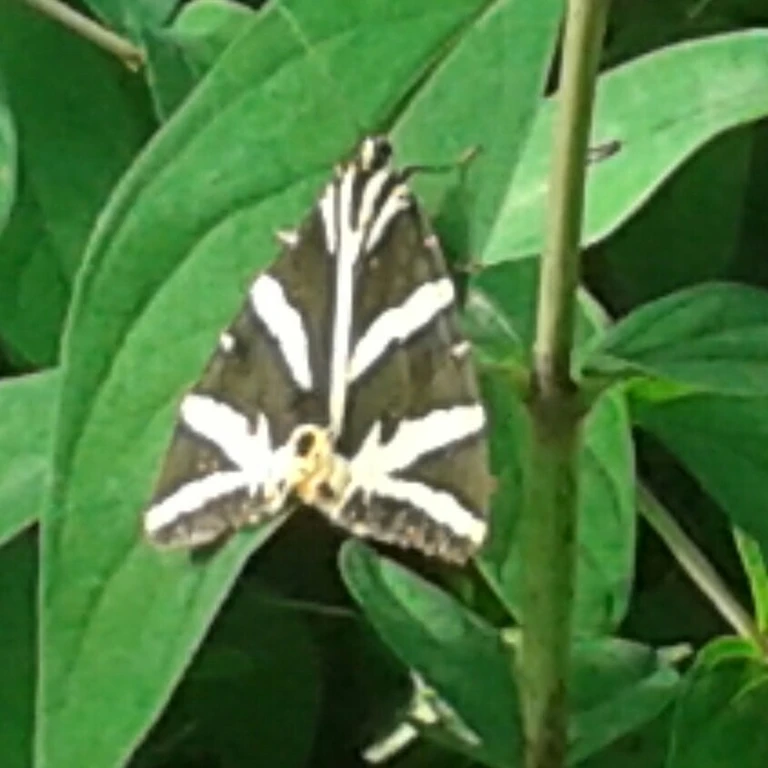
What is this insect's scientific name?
Euplagia quadripunctaria
